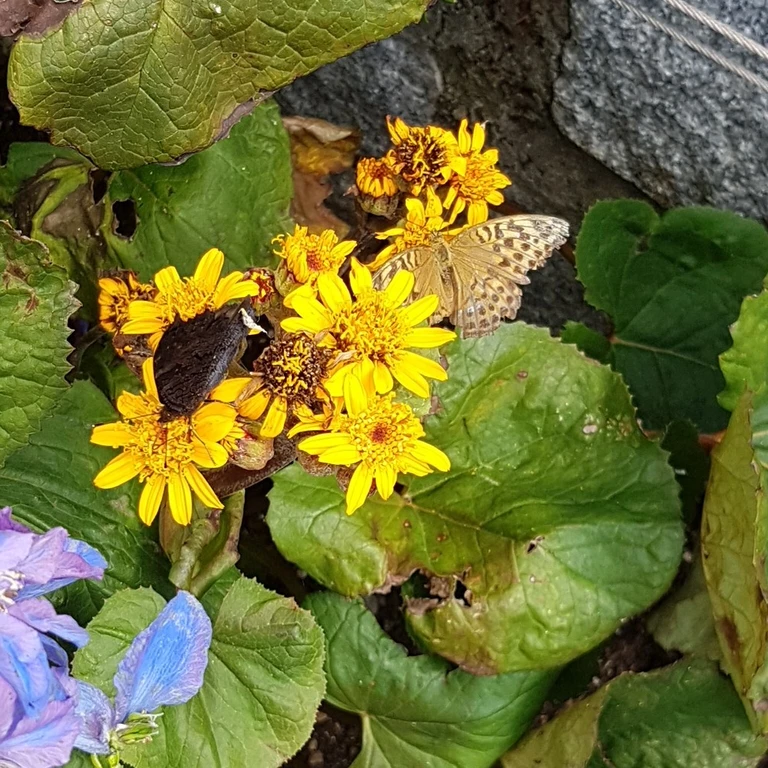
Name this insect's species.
Aglais io
